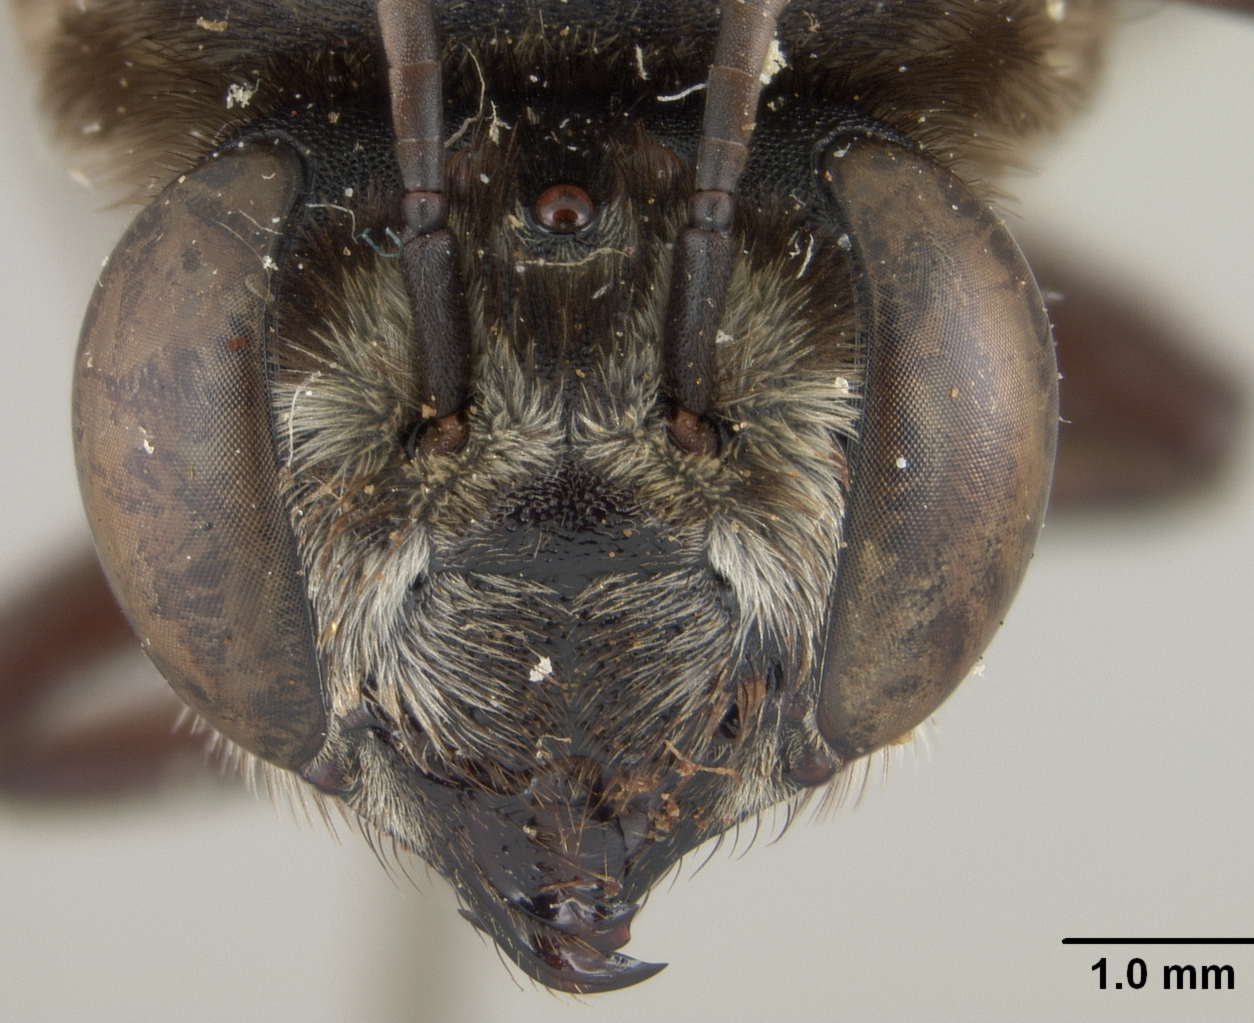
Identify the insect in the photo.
Megachile labascens
